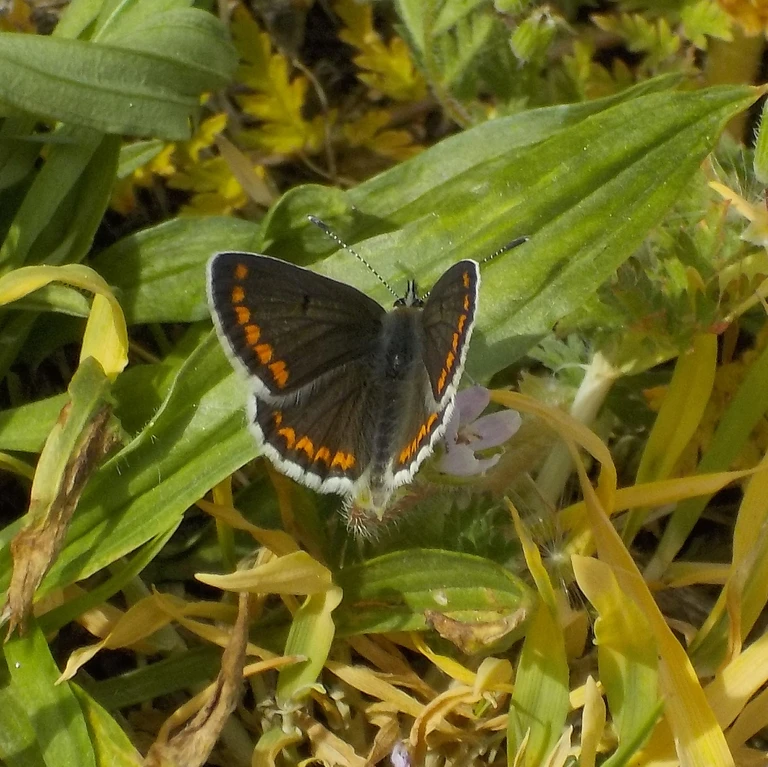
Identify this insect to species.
Aricia agestis/artaxerxes
